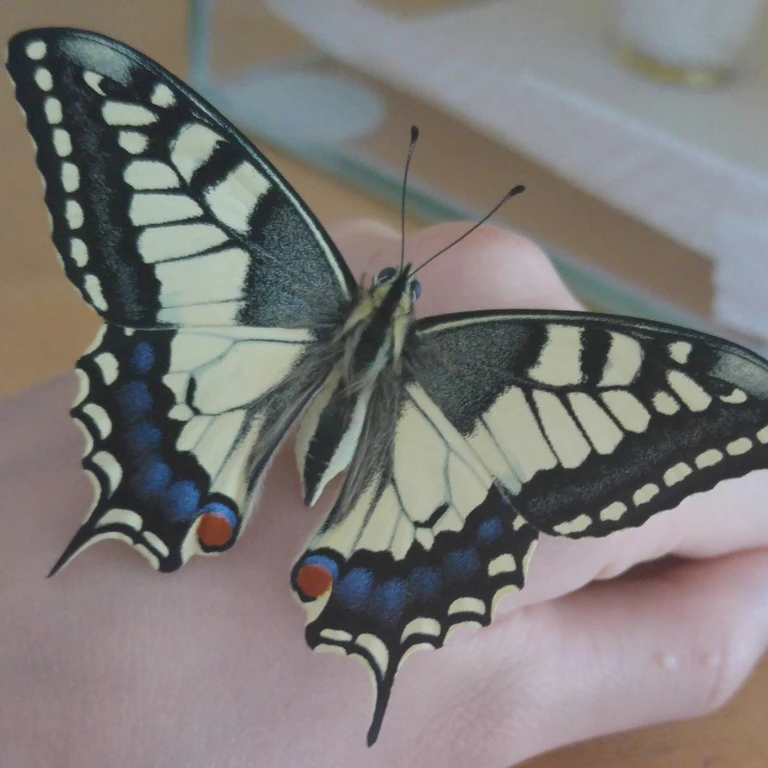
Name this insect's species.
Papilio machaon
